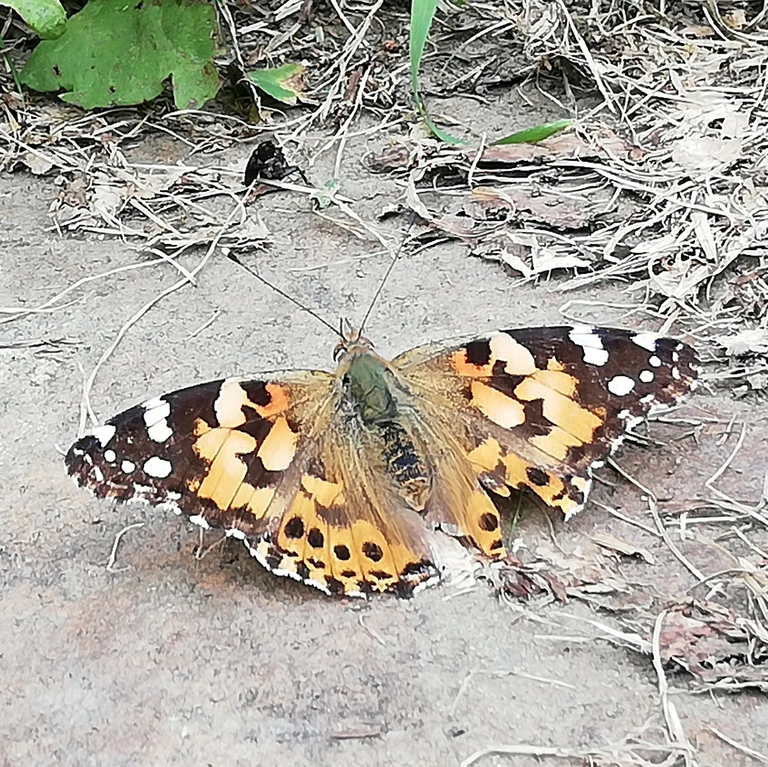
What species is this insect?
Vanessa cardui
